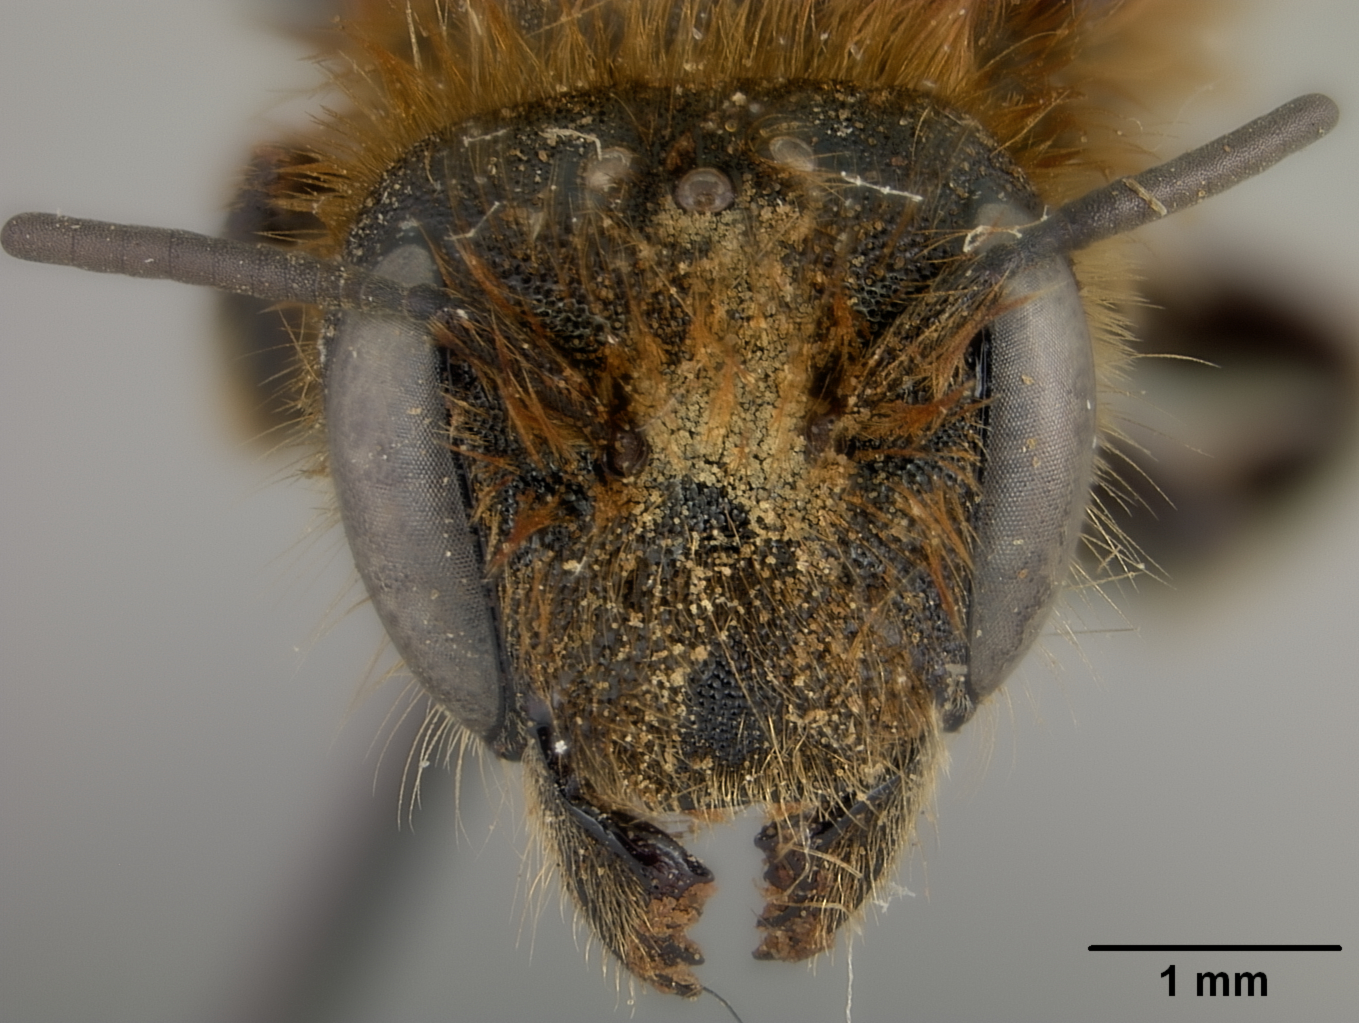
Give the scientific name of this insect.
Osmia jacoti
